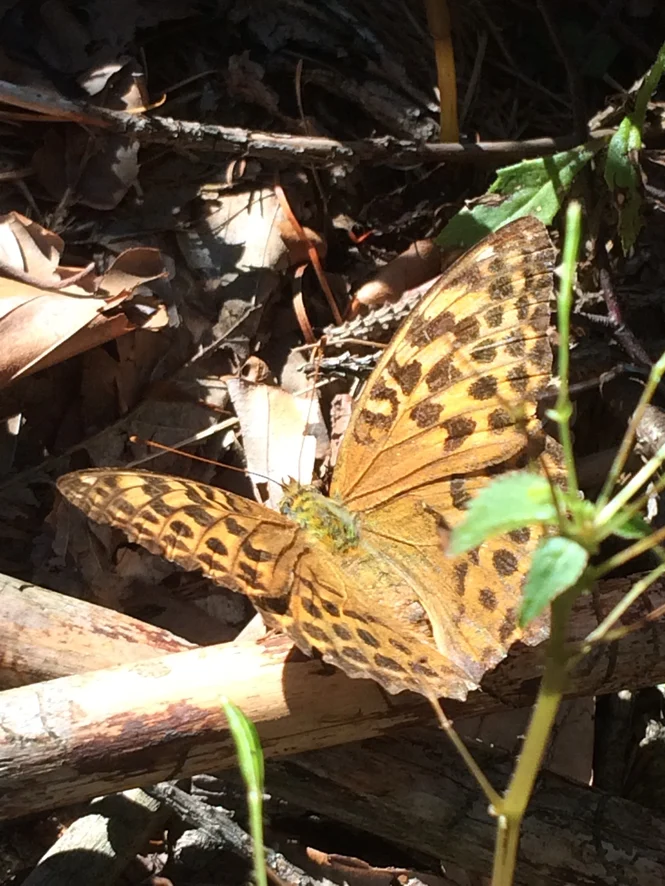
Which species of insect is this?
Argynnis paphia
